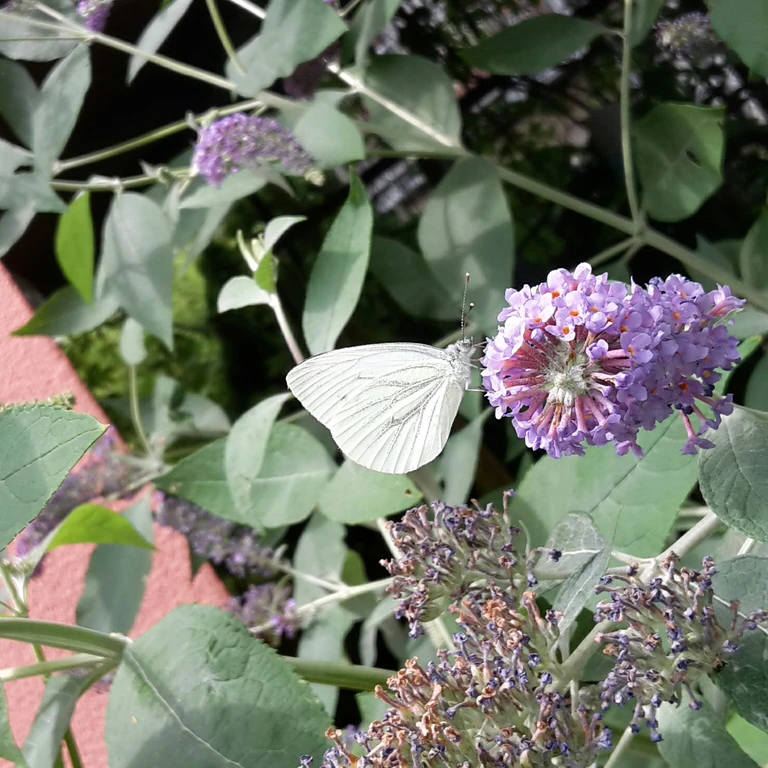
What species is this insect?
Pieris napi
